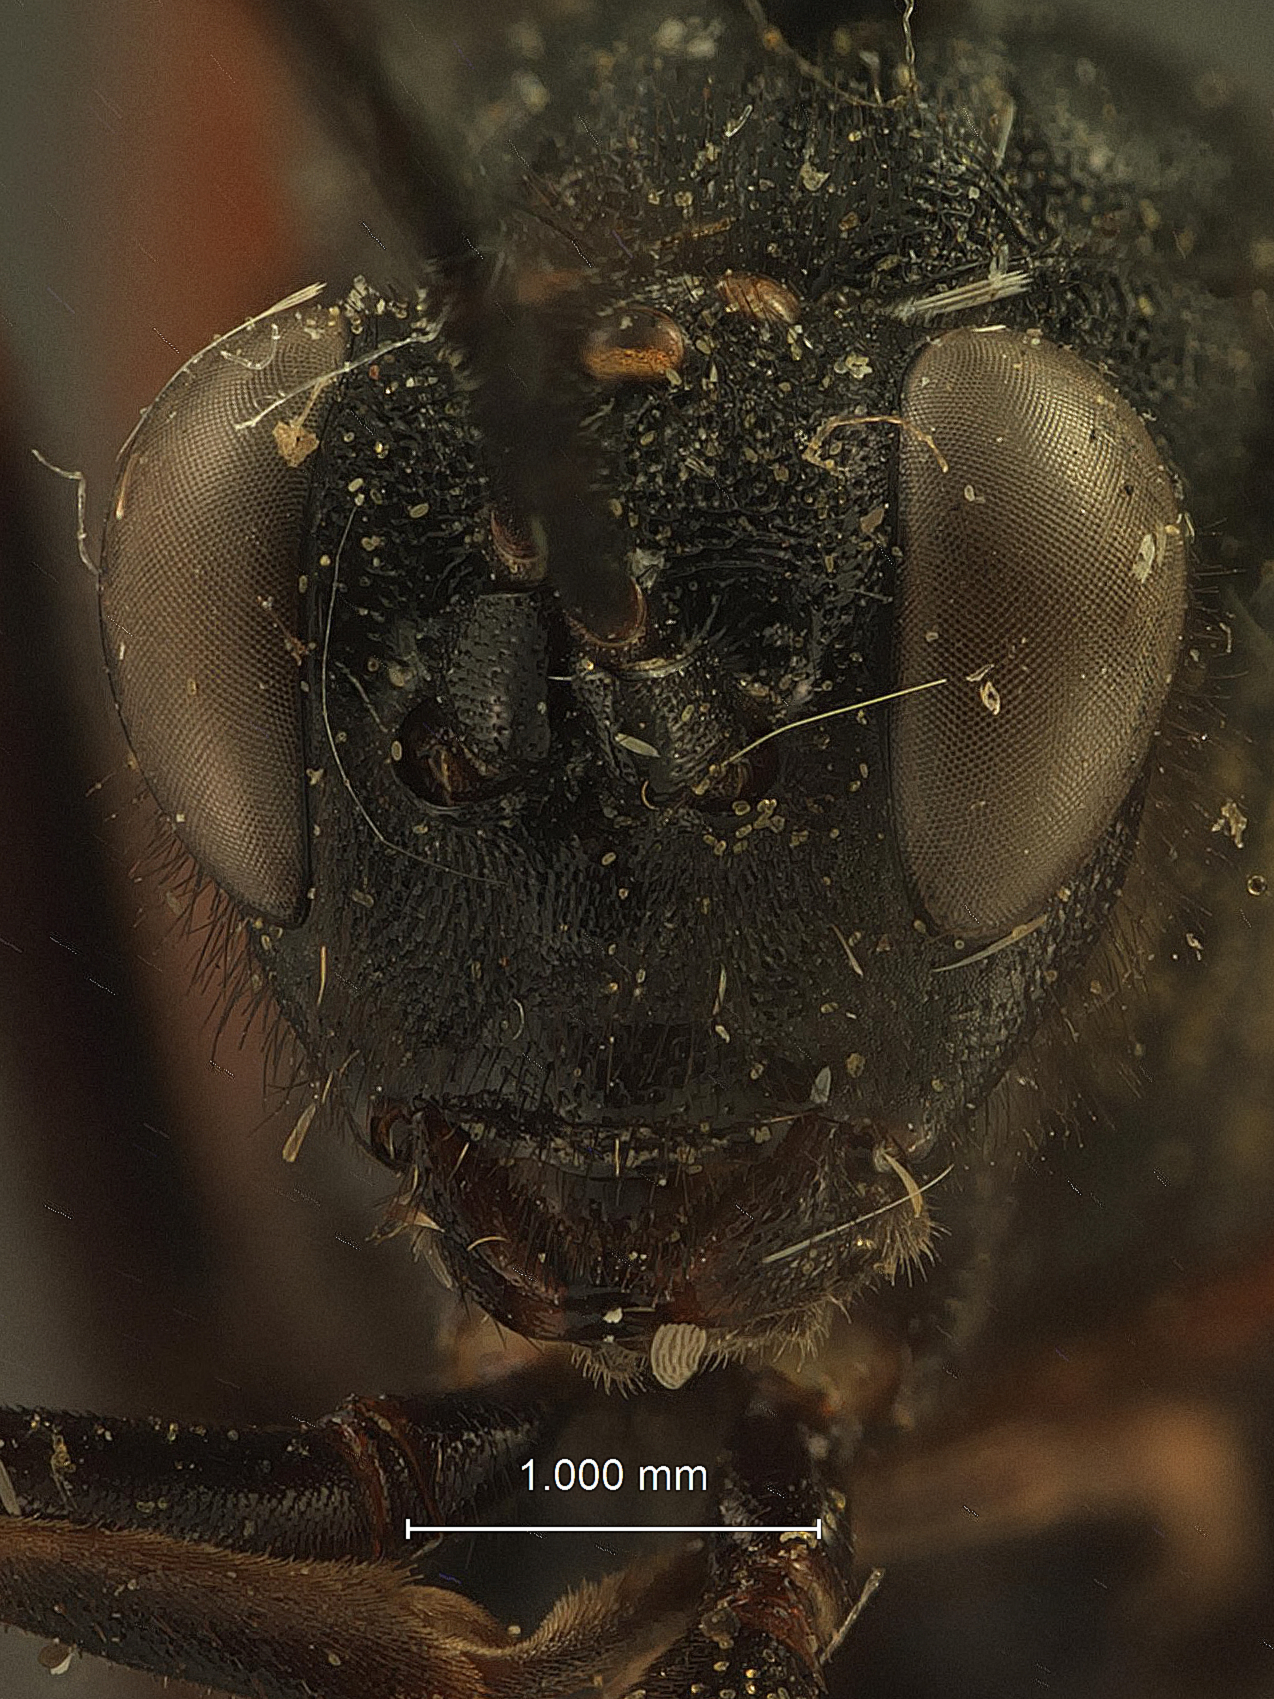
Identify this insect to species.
Cryptus genatus
